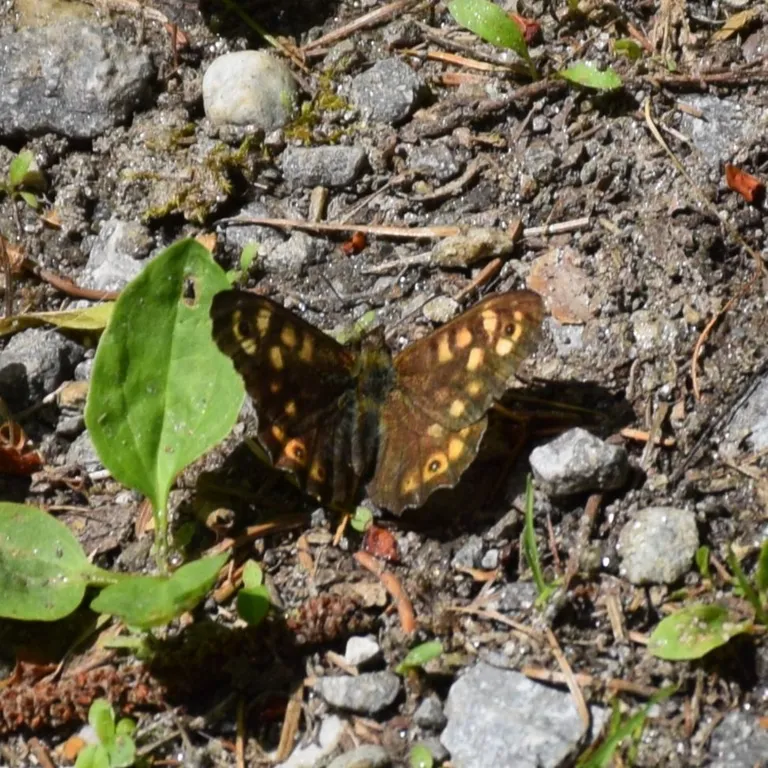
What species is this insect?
Pararge aegeria
